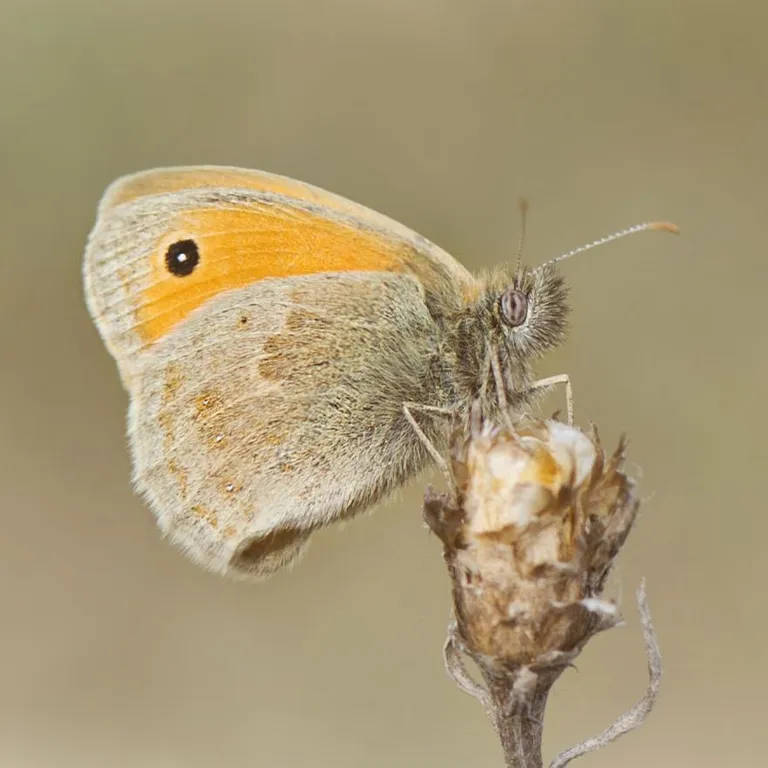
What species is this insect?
Coenonympha pamphilus
